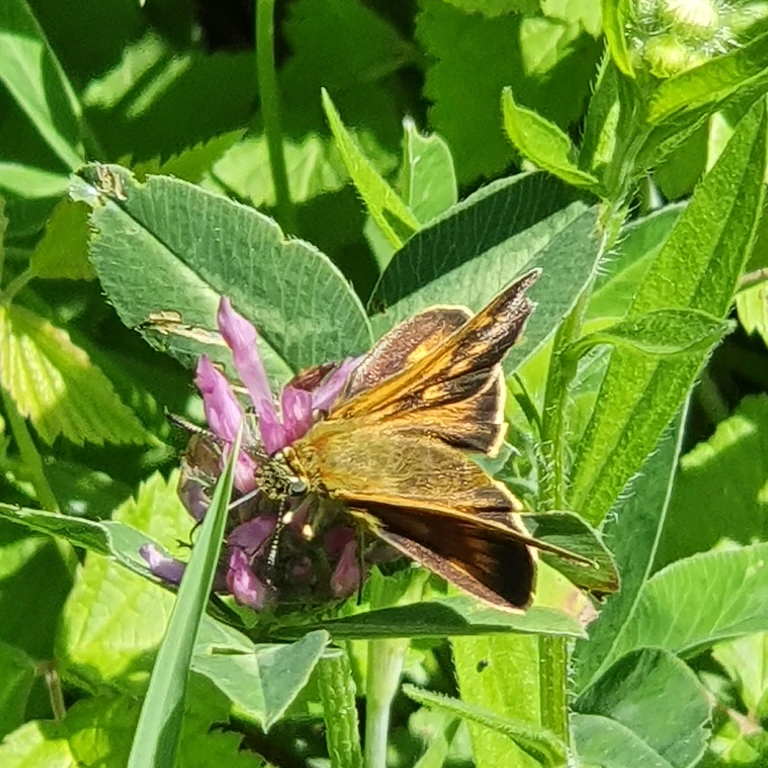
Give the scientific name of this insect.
Ochlodes sylvanus (also Ochlodes venata)
